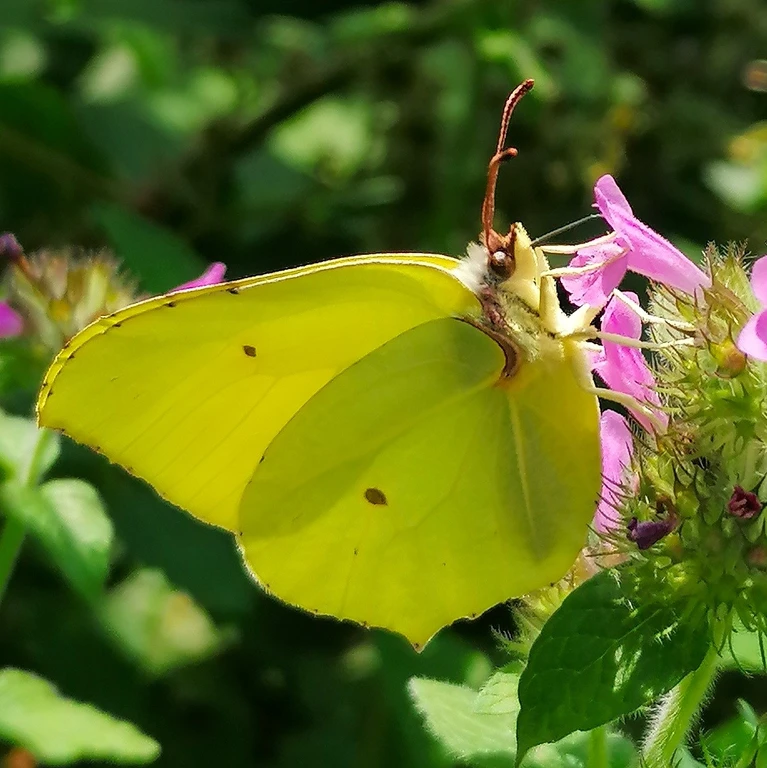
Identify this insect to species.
Gonepteryx rhamni
